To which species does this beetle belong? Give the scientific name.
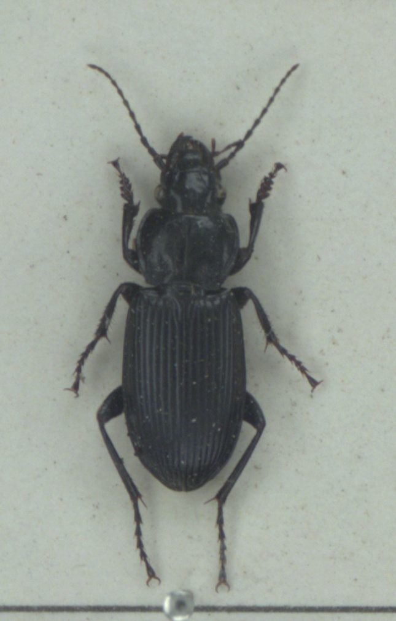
Pterostichus melanarius
